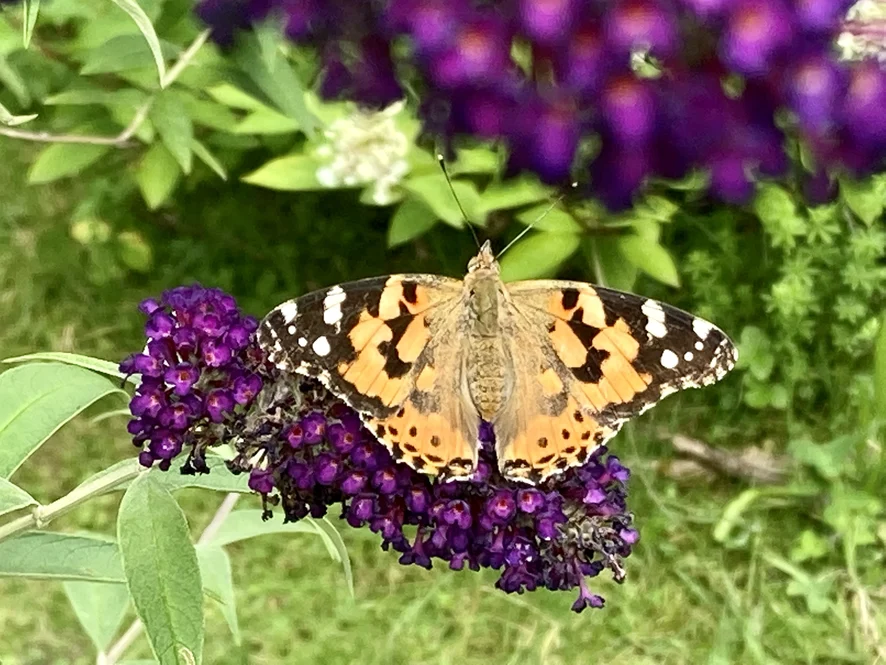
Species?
Vanessa cardui
